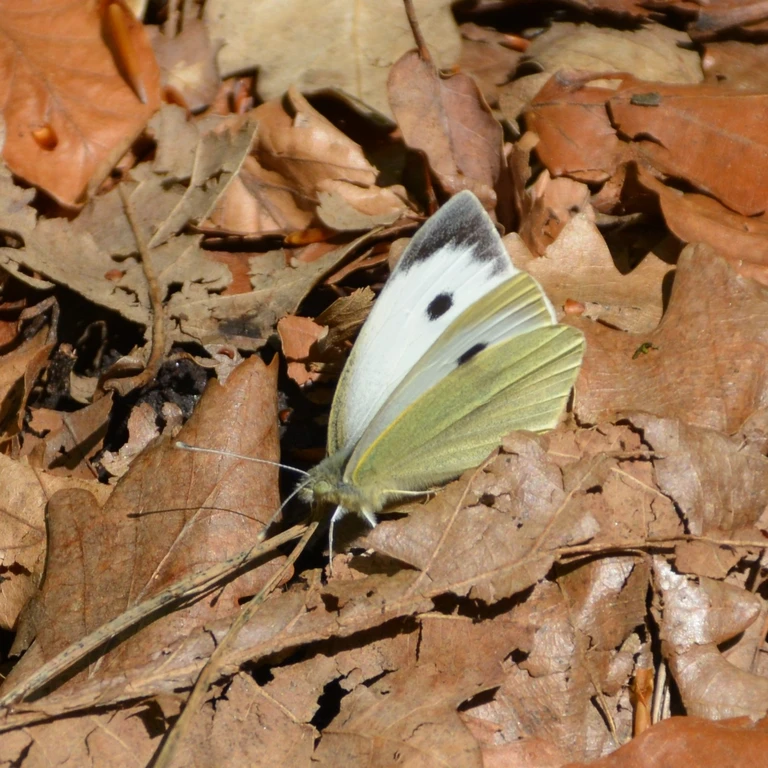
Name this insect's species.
Pieris brassicae
